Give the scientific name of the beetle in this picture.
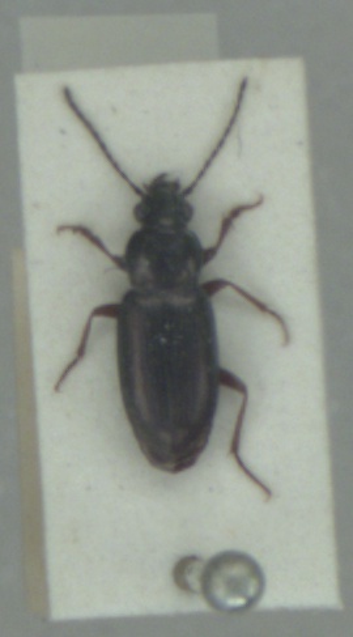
Pogonus chalceus
